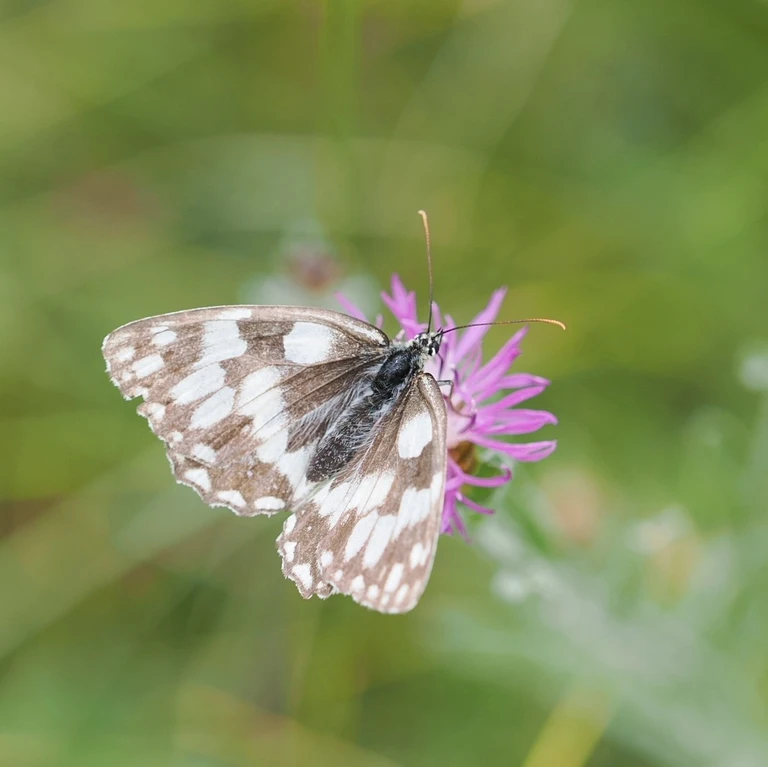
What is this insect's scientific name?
Melanargia galathea
